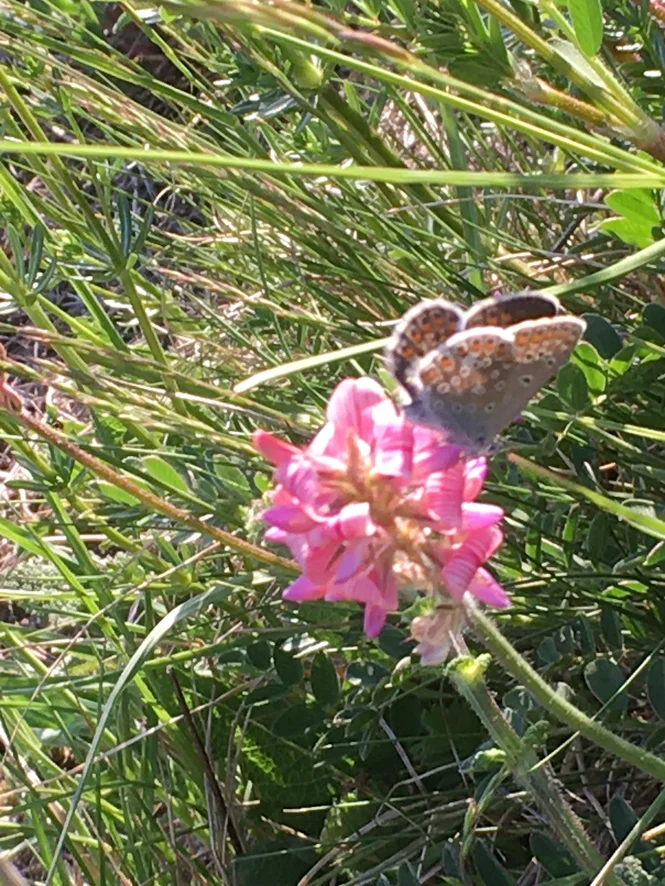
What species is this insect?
Polyommatus icarus
